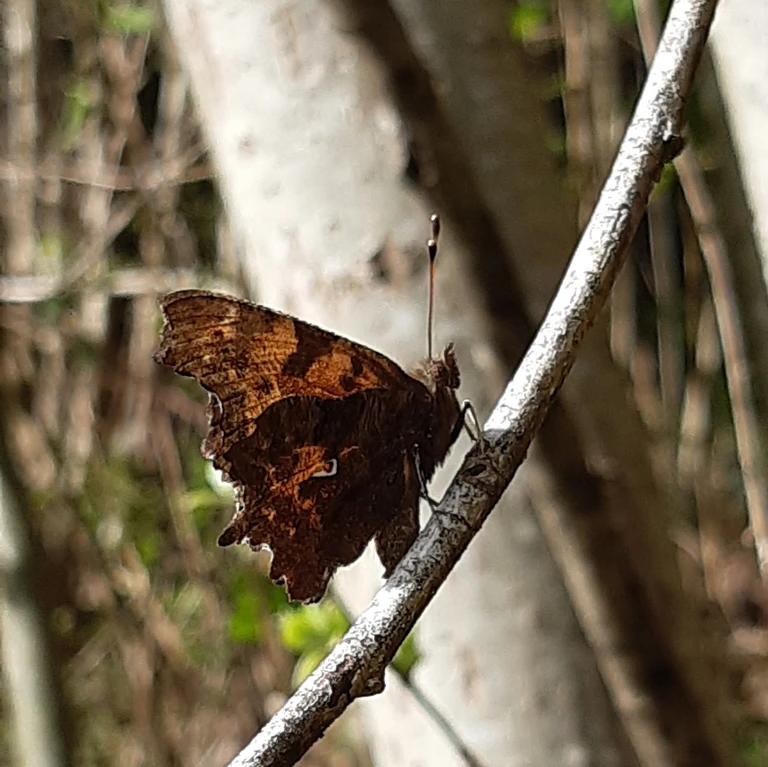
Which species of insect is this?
Polygonia c-album
